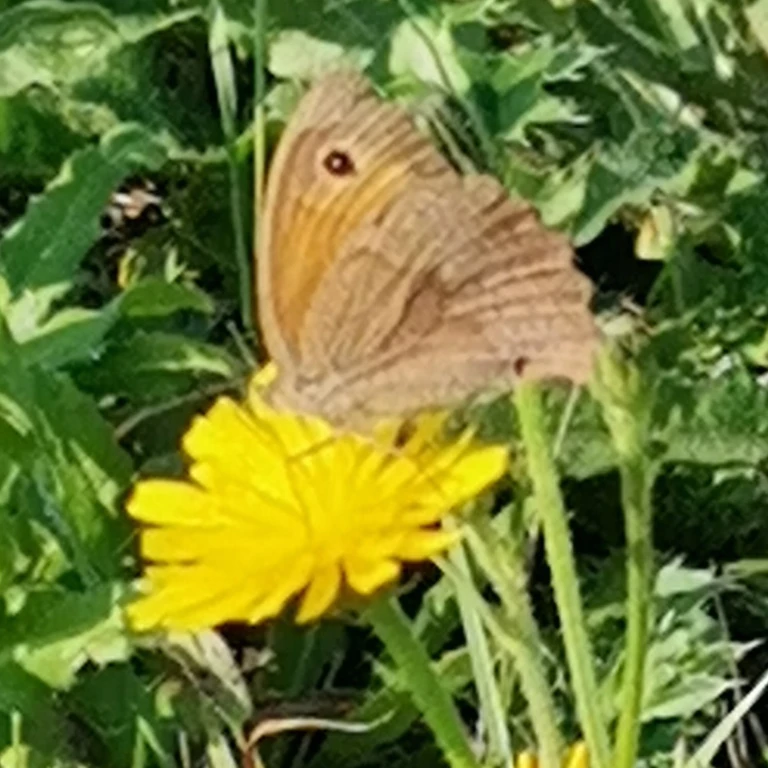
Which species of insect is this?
Maniola jurtina
